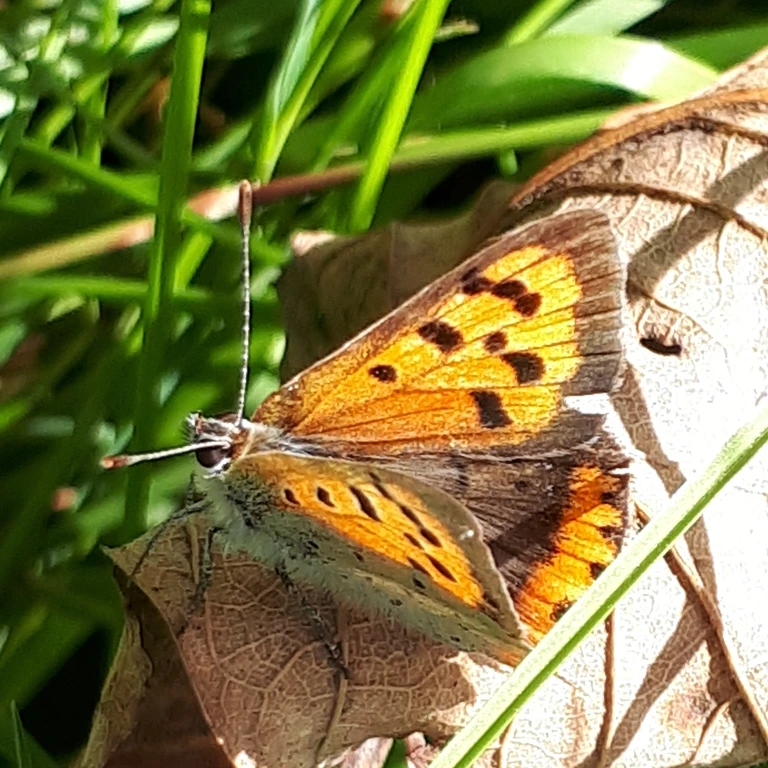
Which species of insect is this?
Lycaena phlaeas
